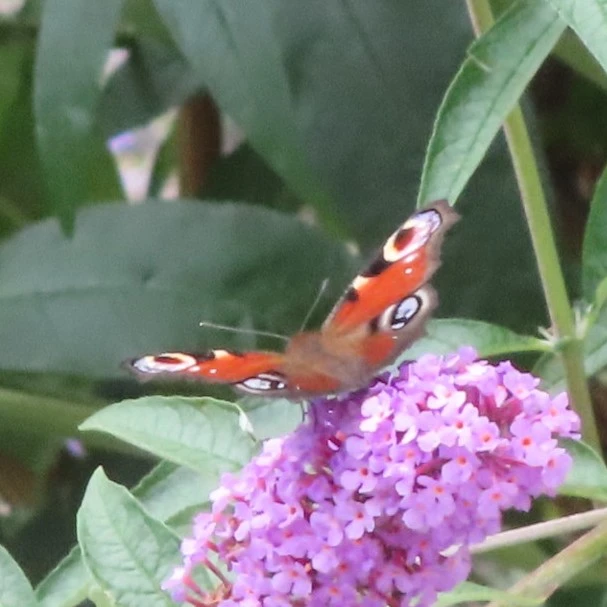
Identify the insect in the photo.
Aglais io
